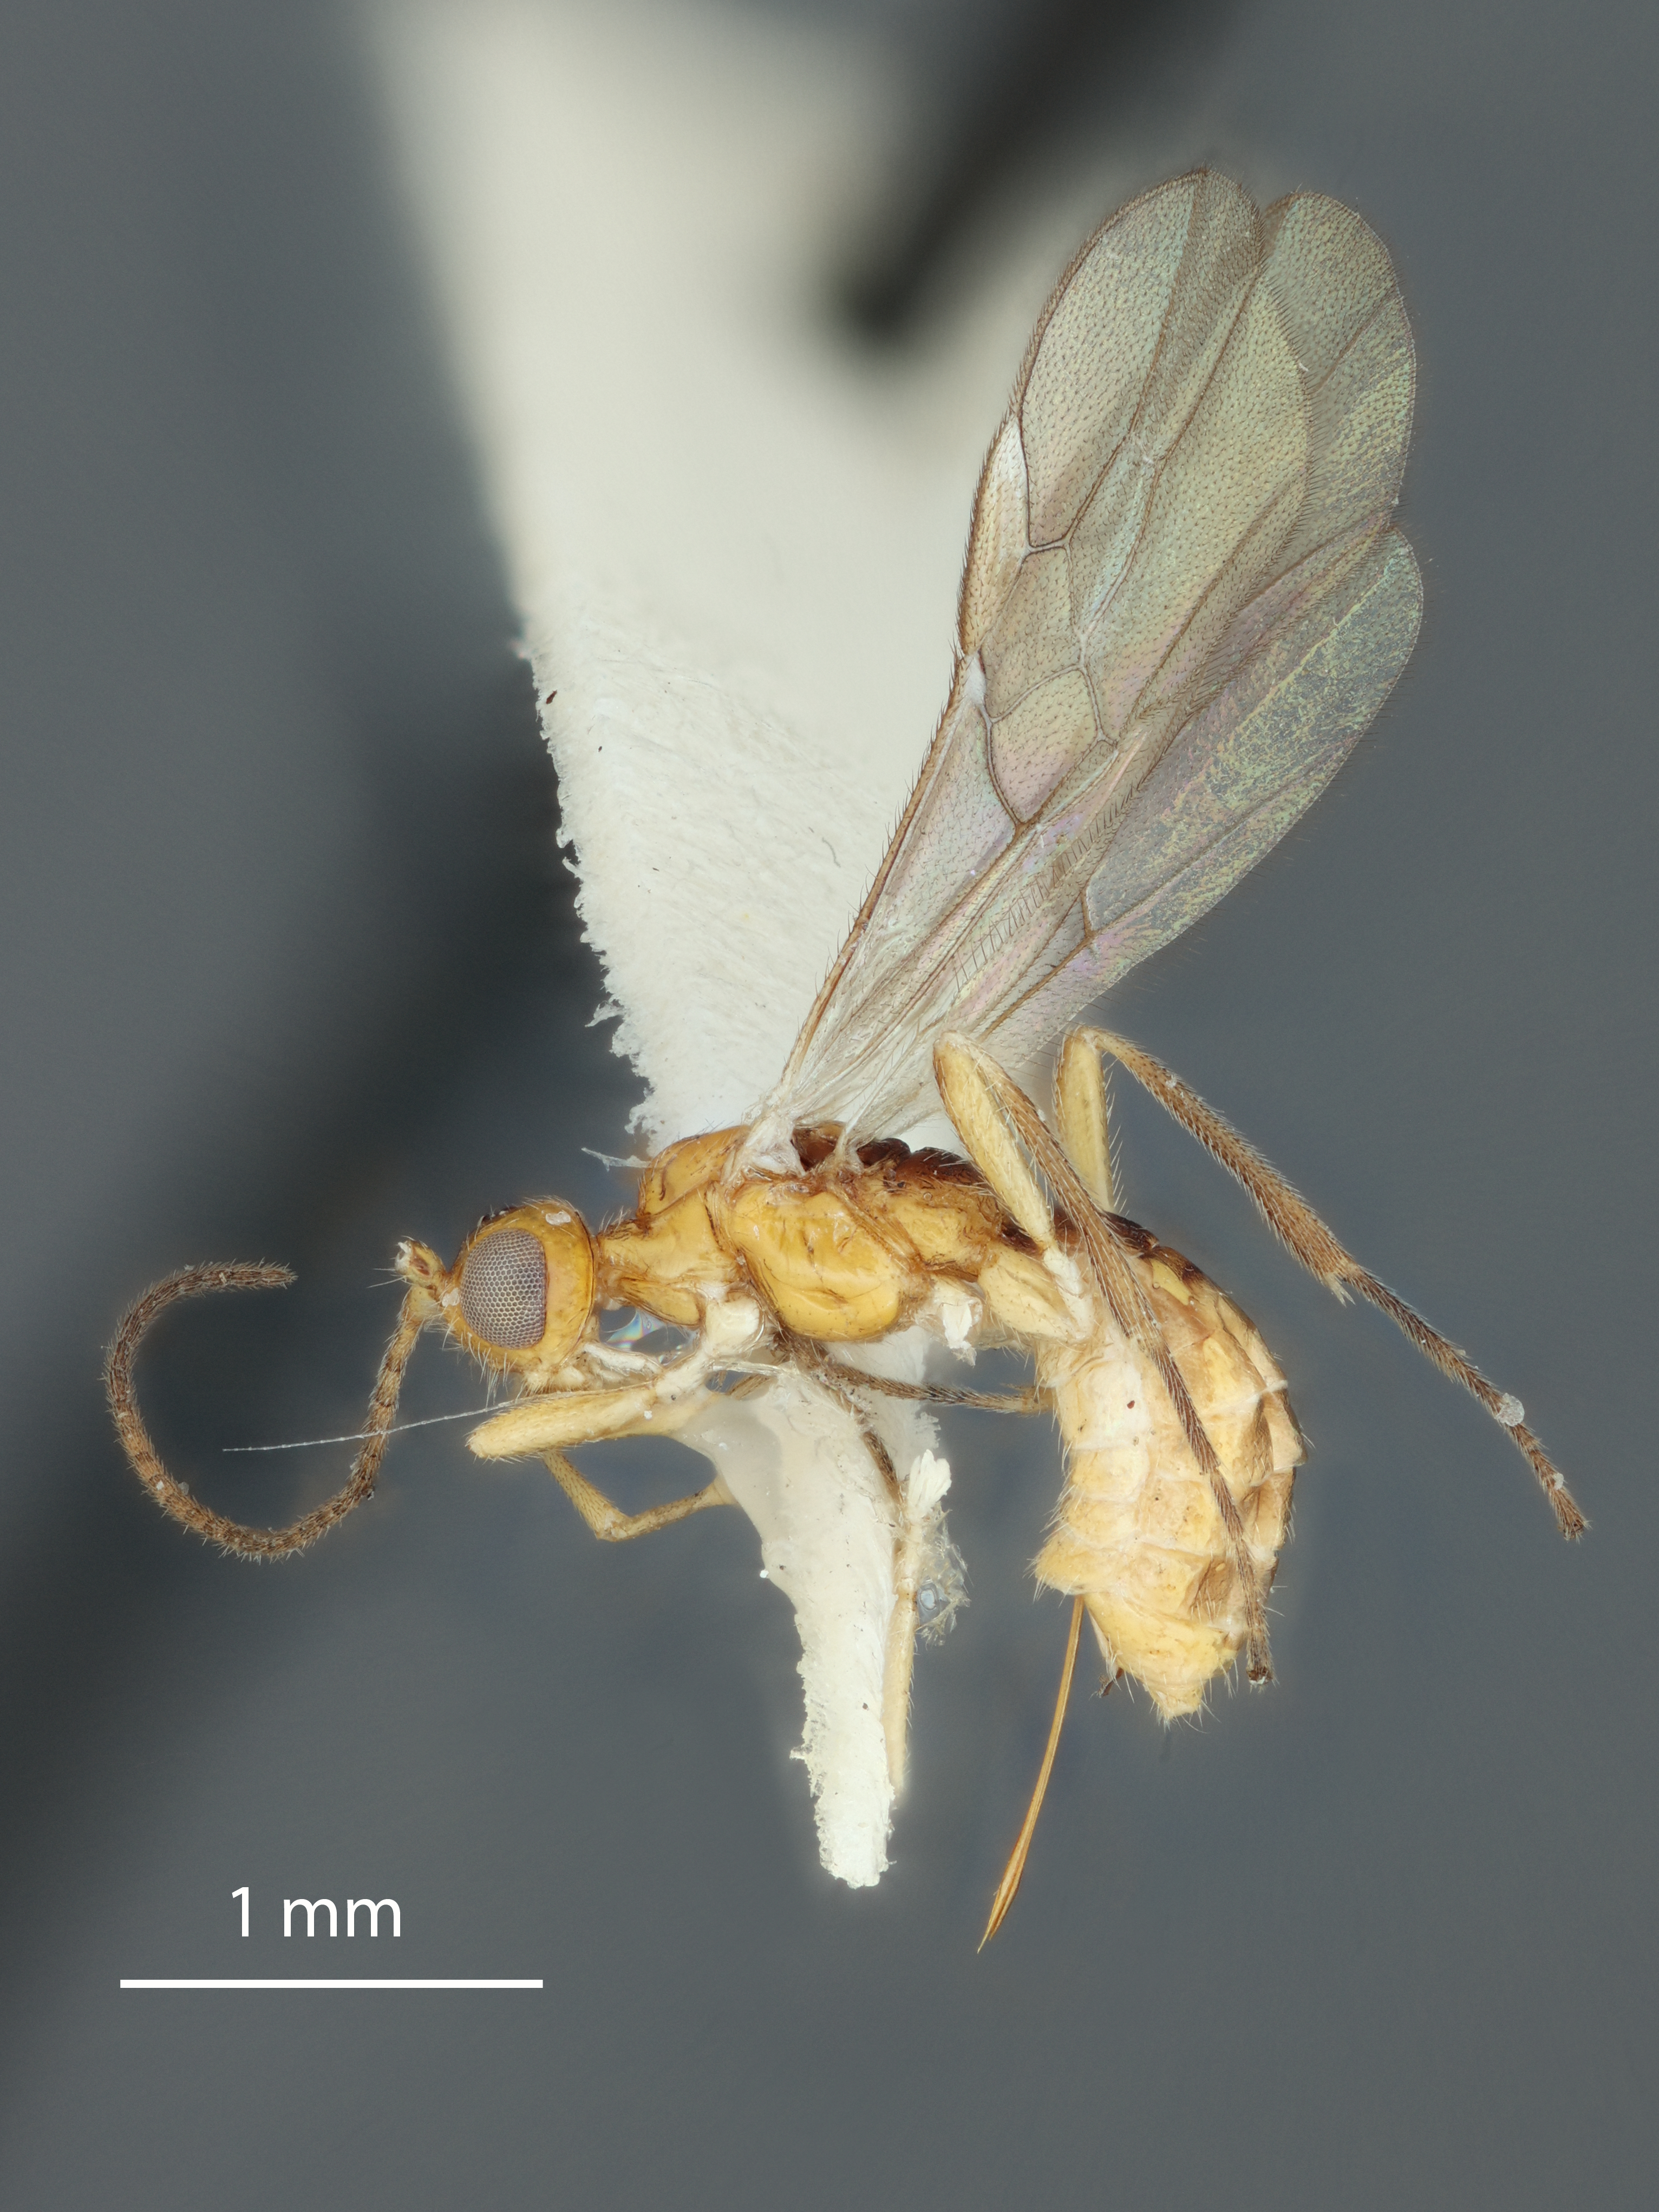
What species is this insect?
Rhysipolis muesebecki
